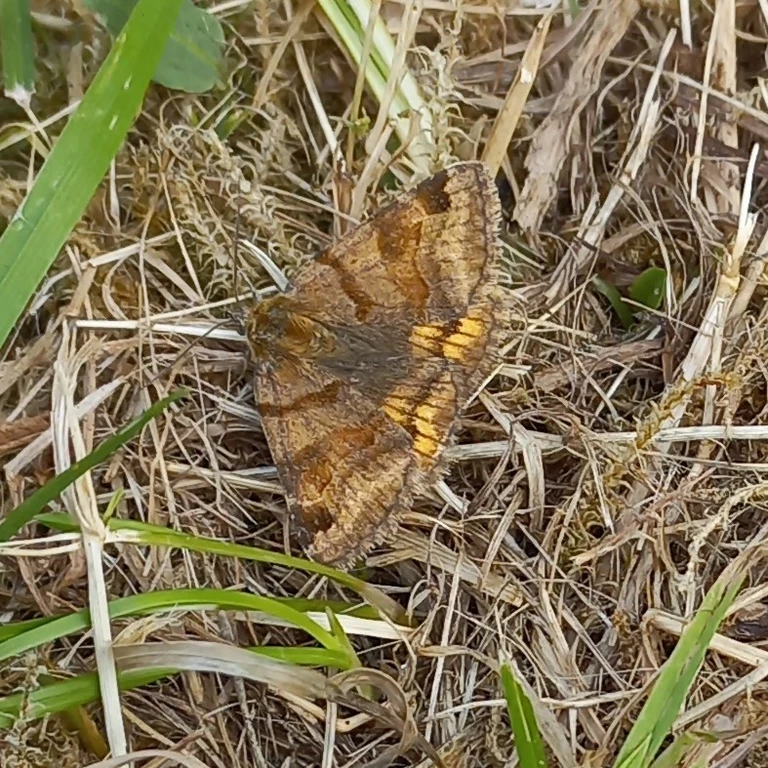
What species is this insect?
Euclidia glyphica
